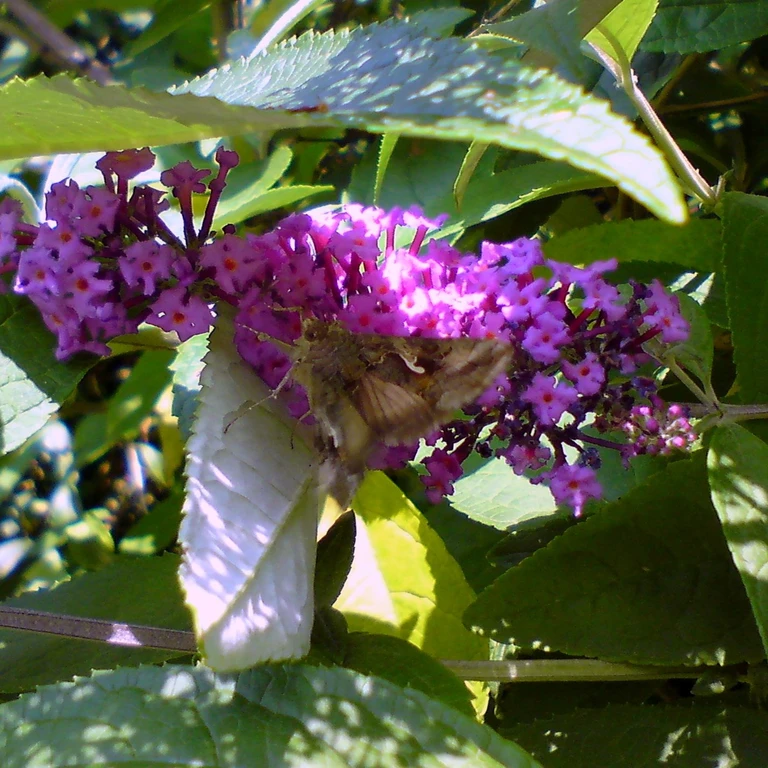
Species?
Autographa gamma
